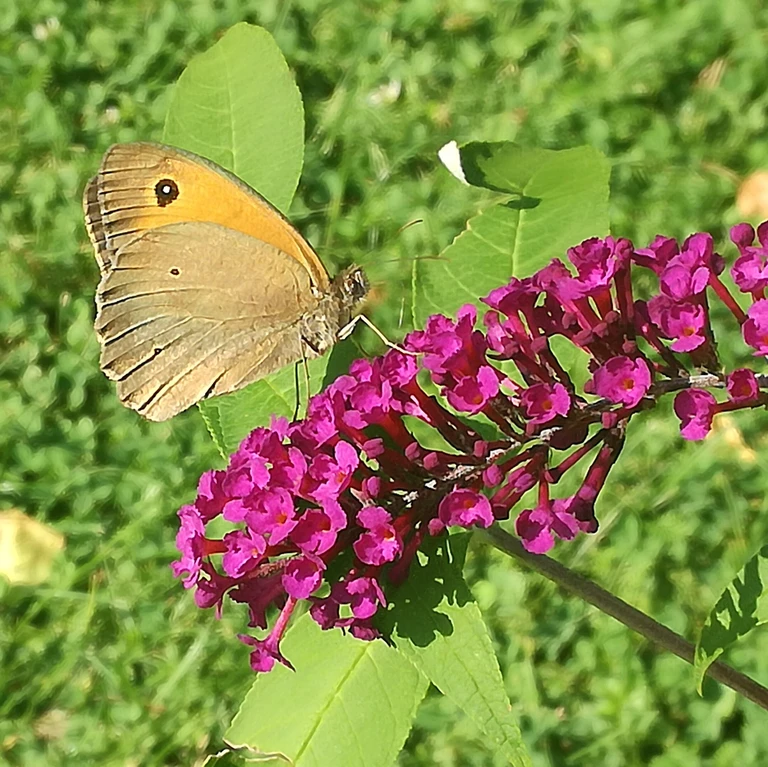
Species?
Maniola jurtina
